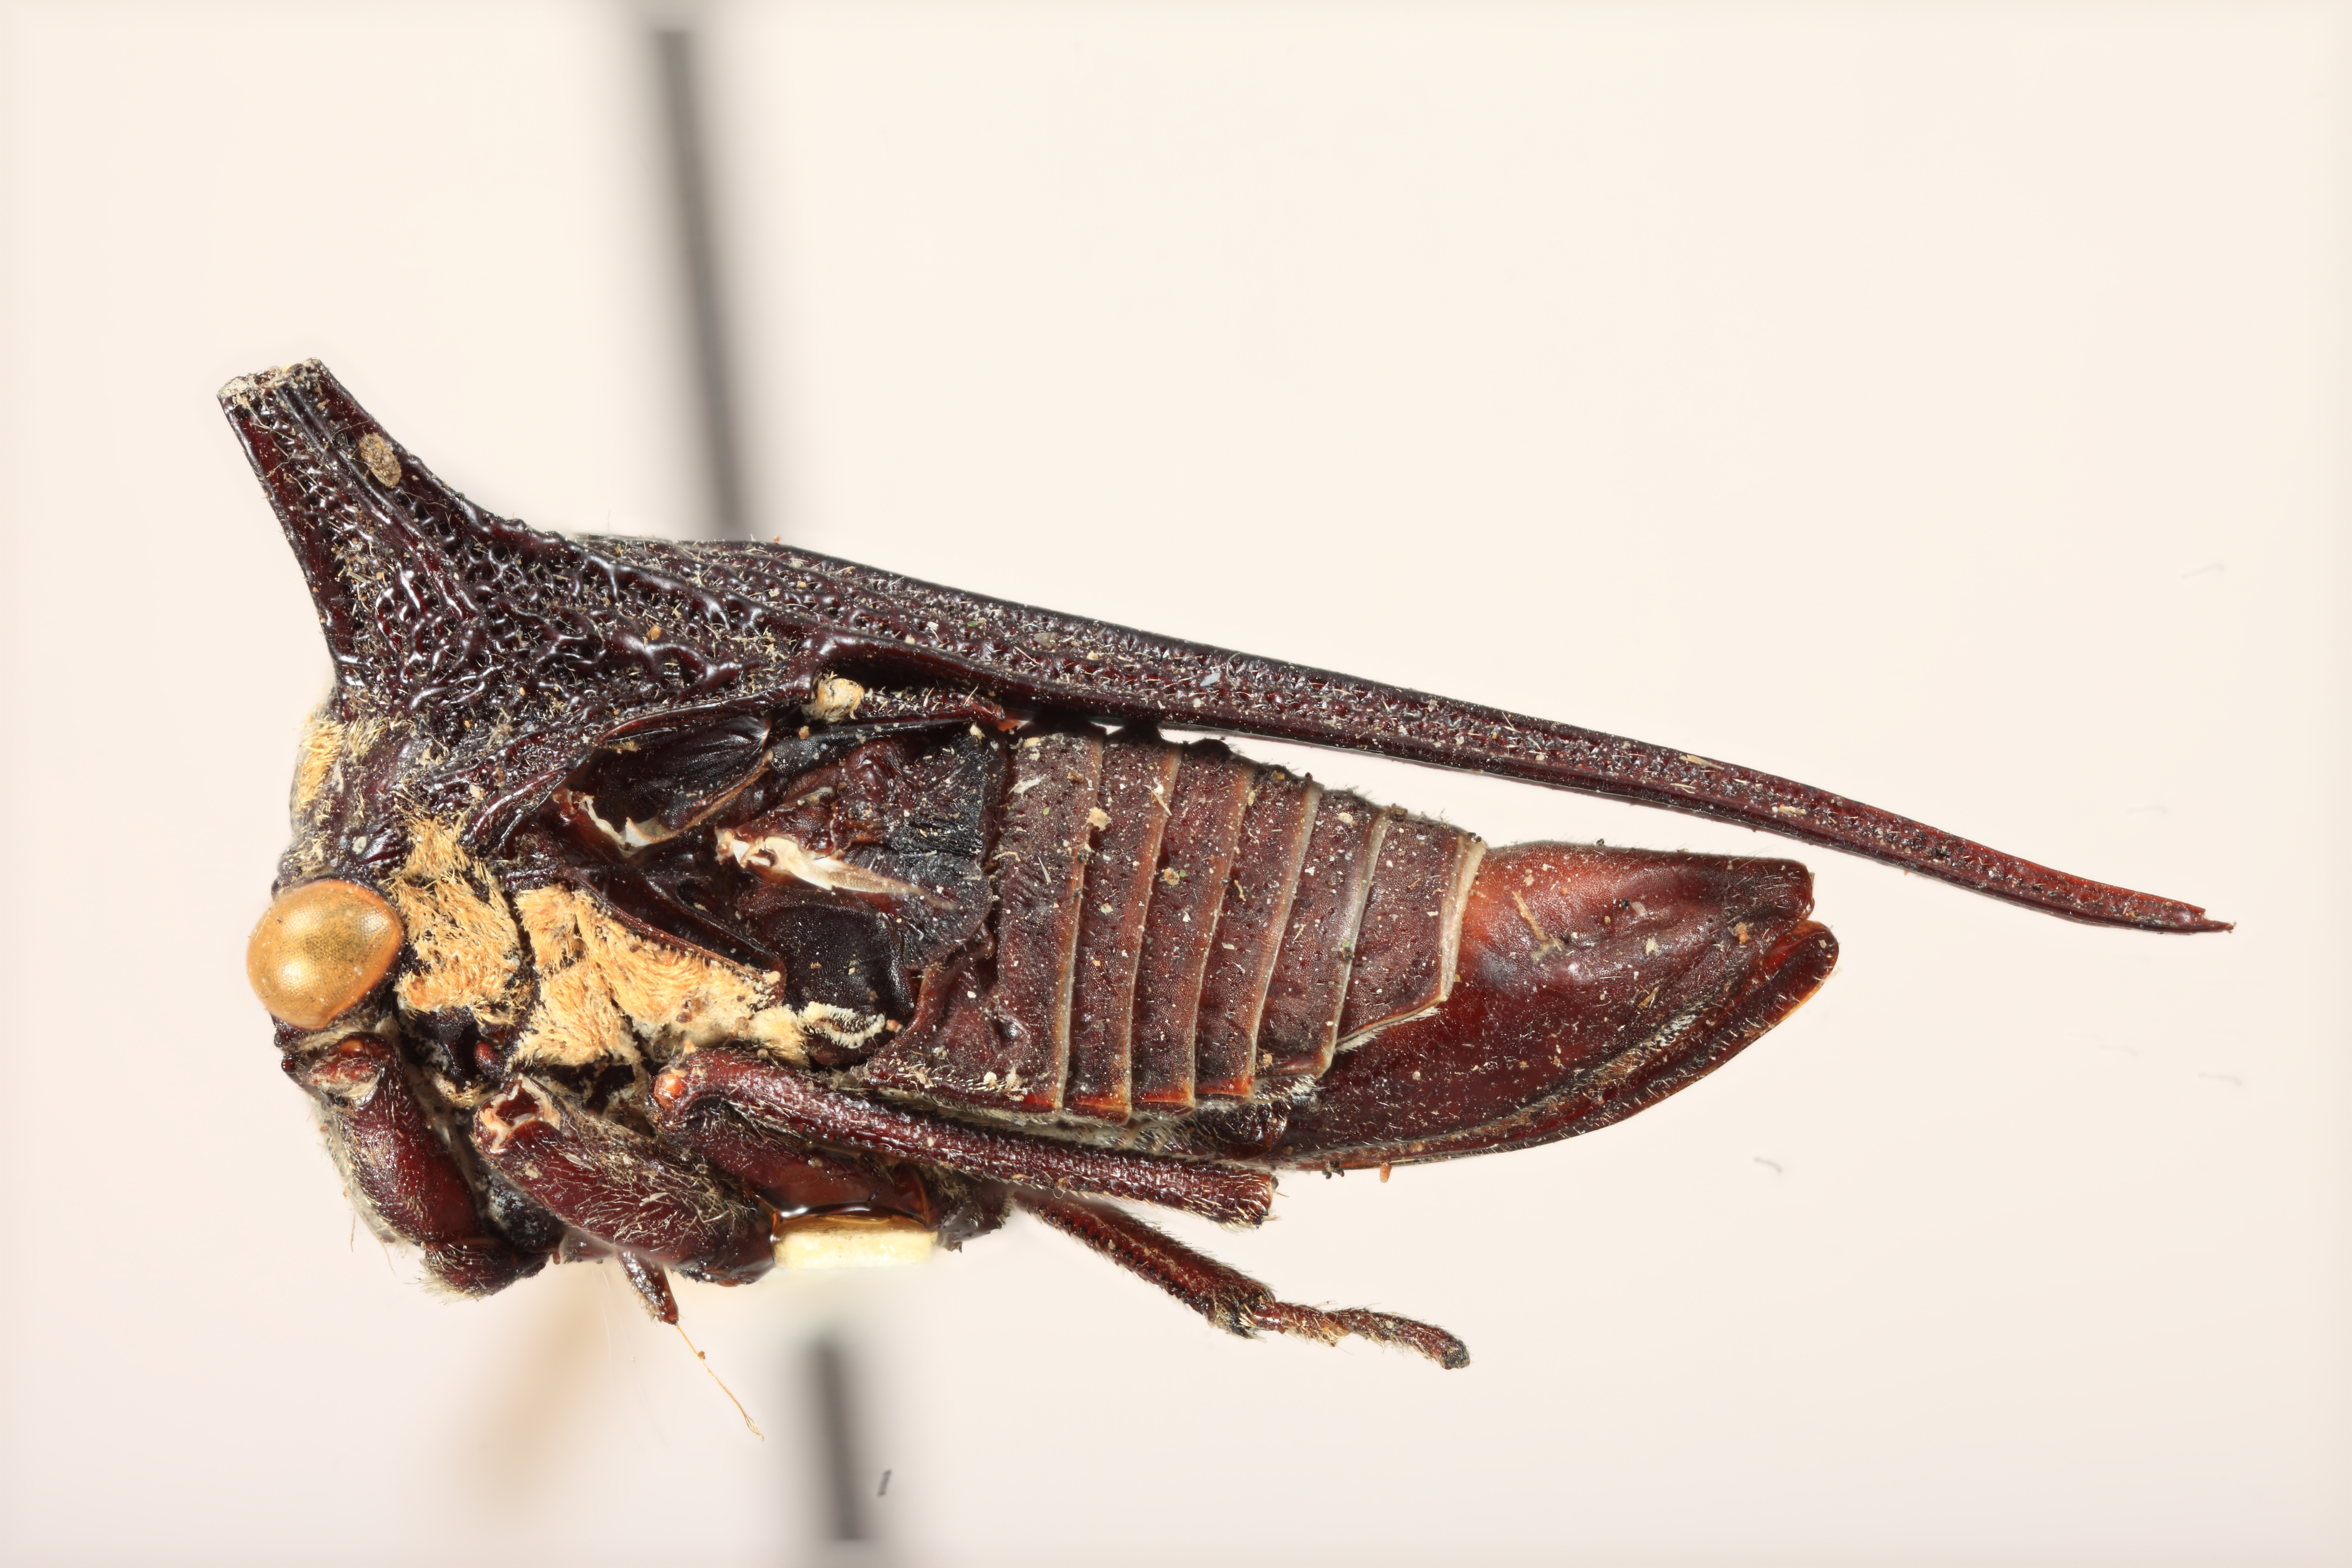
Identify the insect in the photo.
Sarantus australensis
